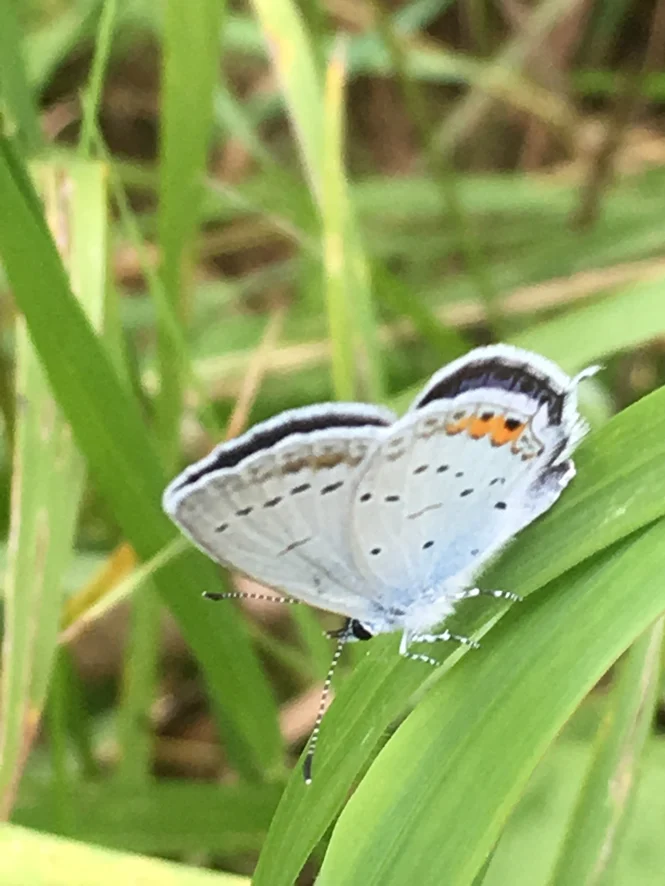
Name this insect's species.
Cupido argiades (also Elkalyce argiades)
